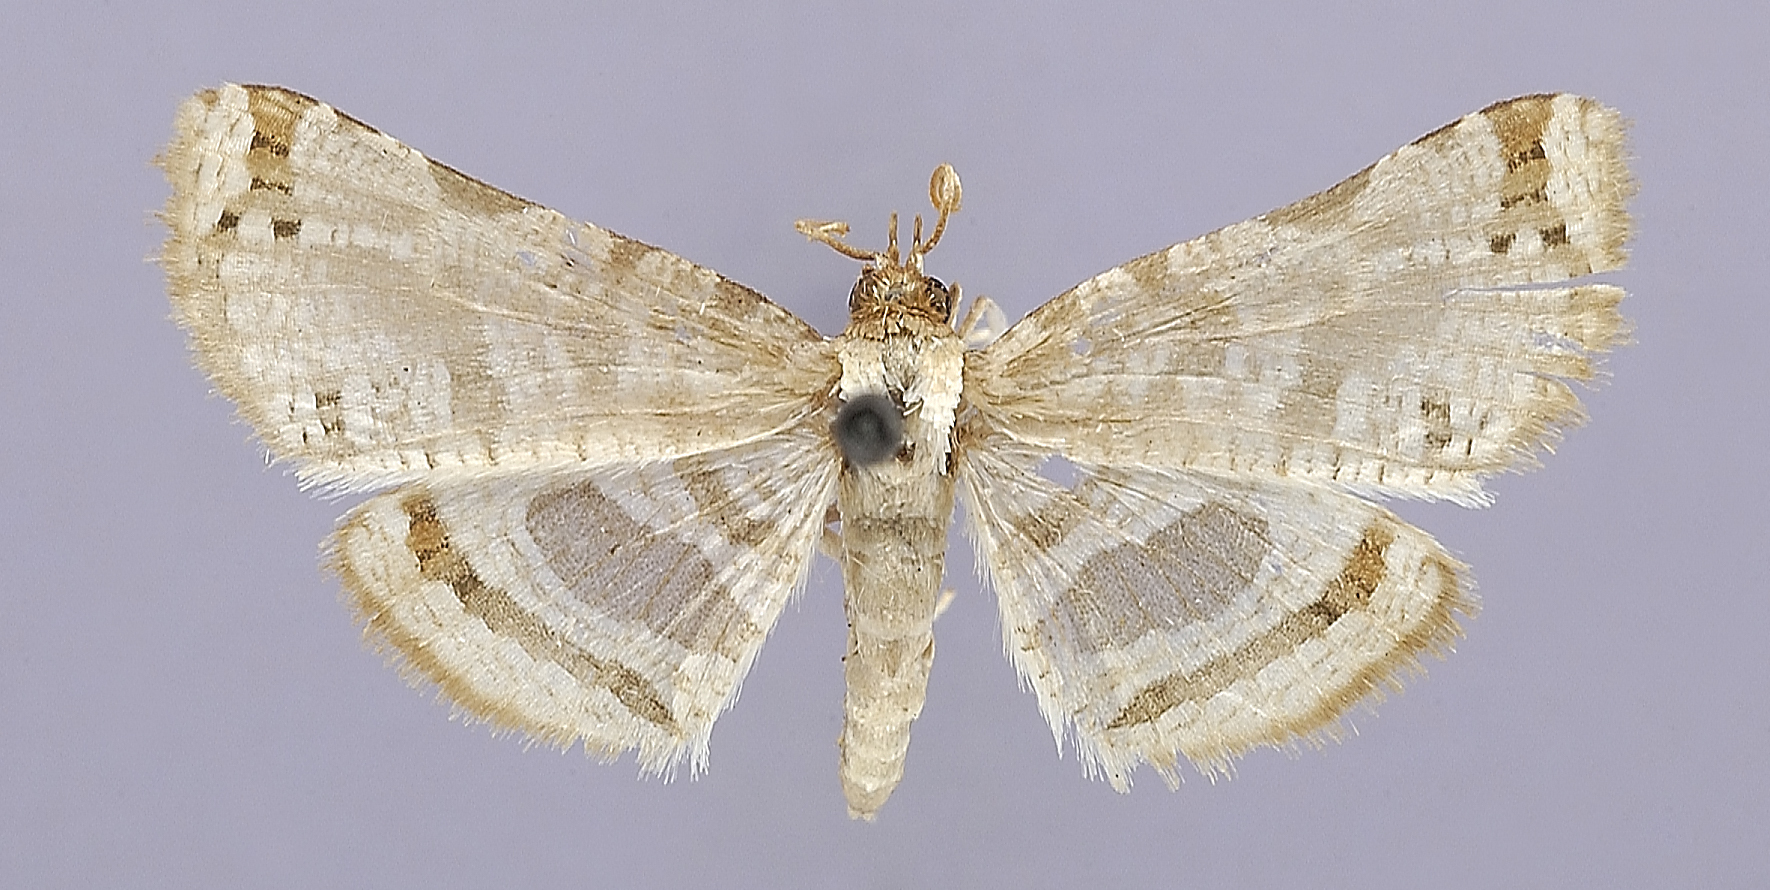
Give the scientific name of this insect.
Brixia molecula
